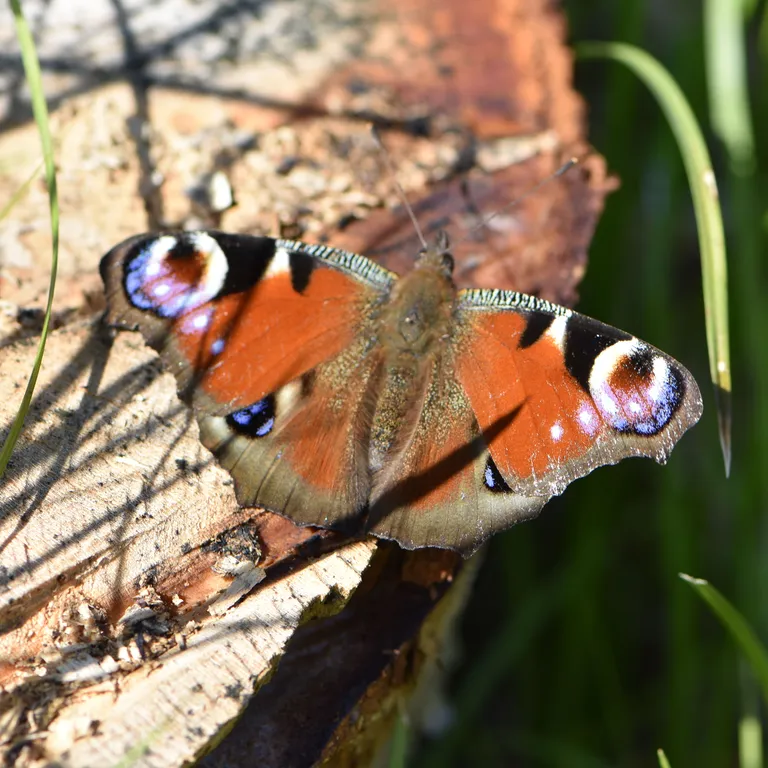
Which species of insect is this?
Aglais io
